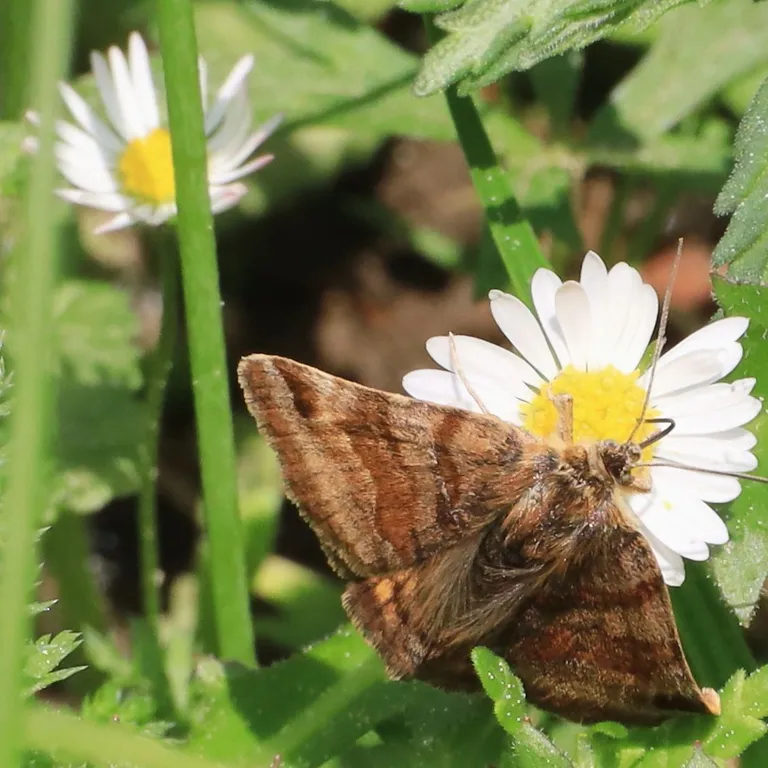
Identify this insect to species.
Euclidia glyphica
